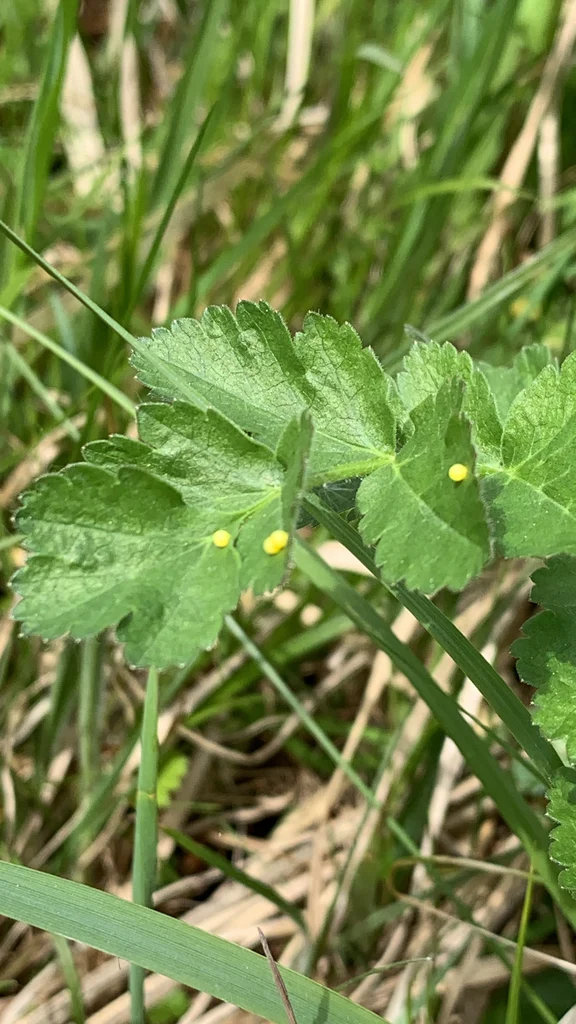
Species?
Papilio machaon
